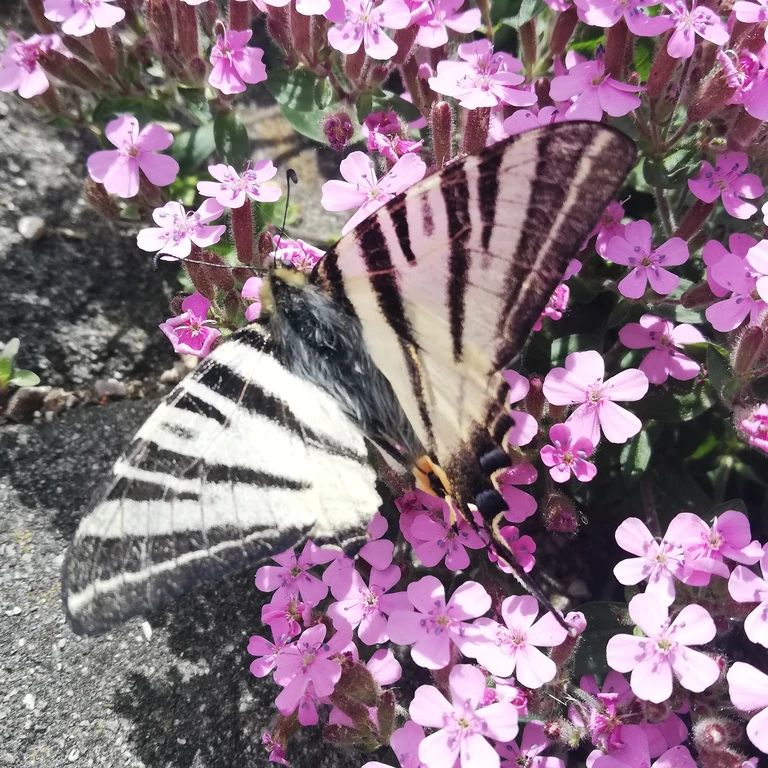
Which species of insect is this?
Iphiclides podalirius
